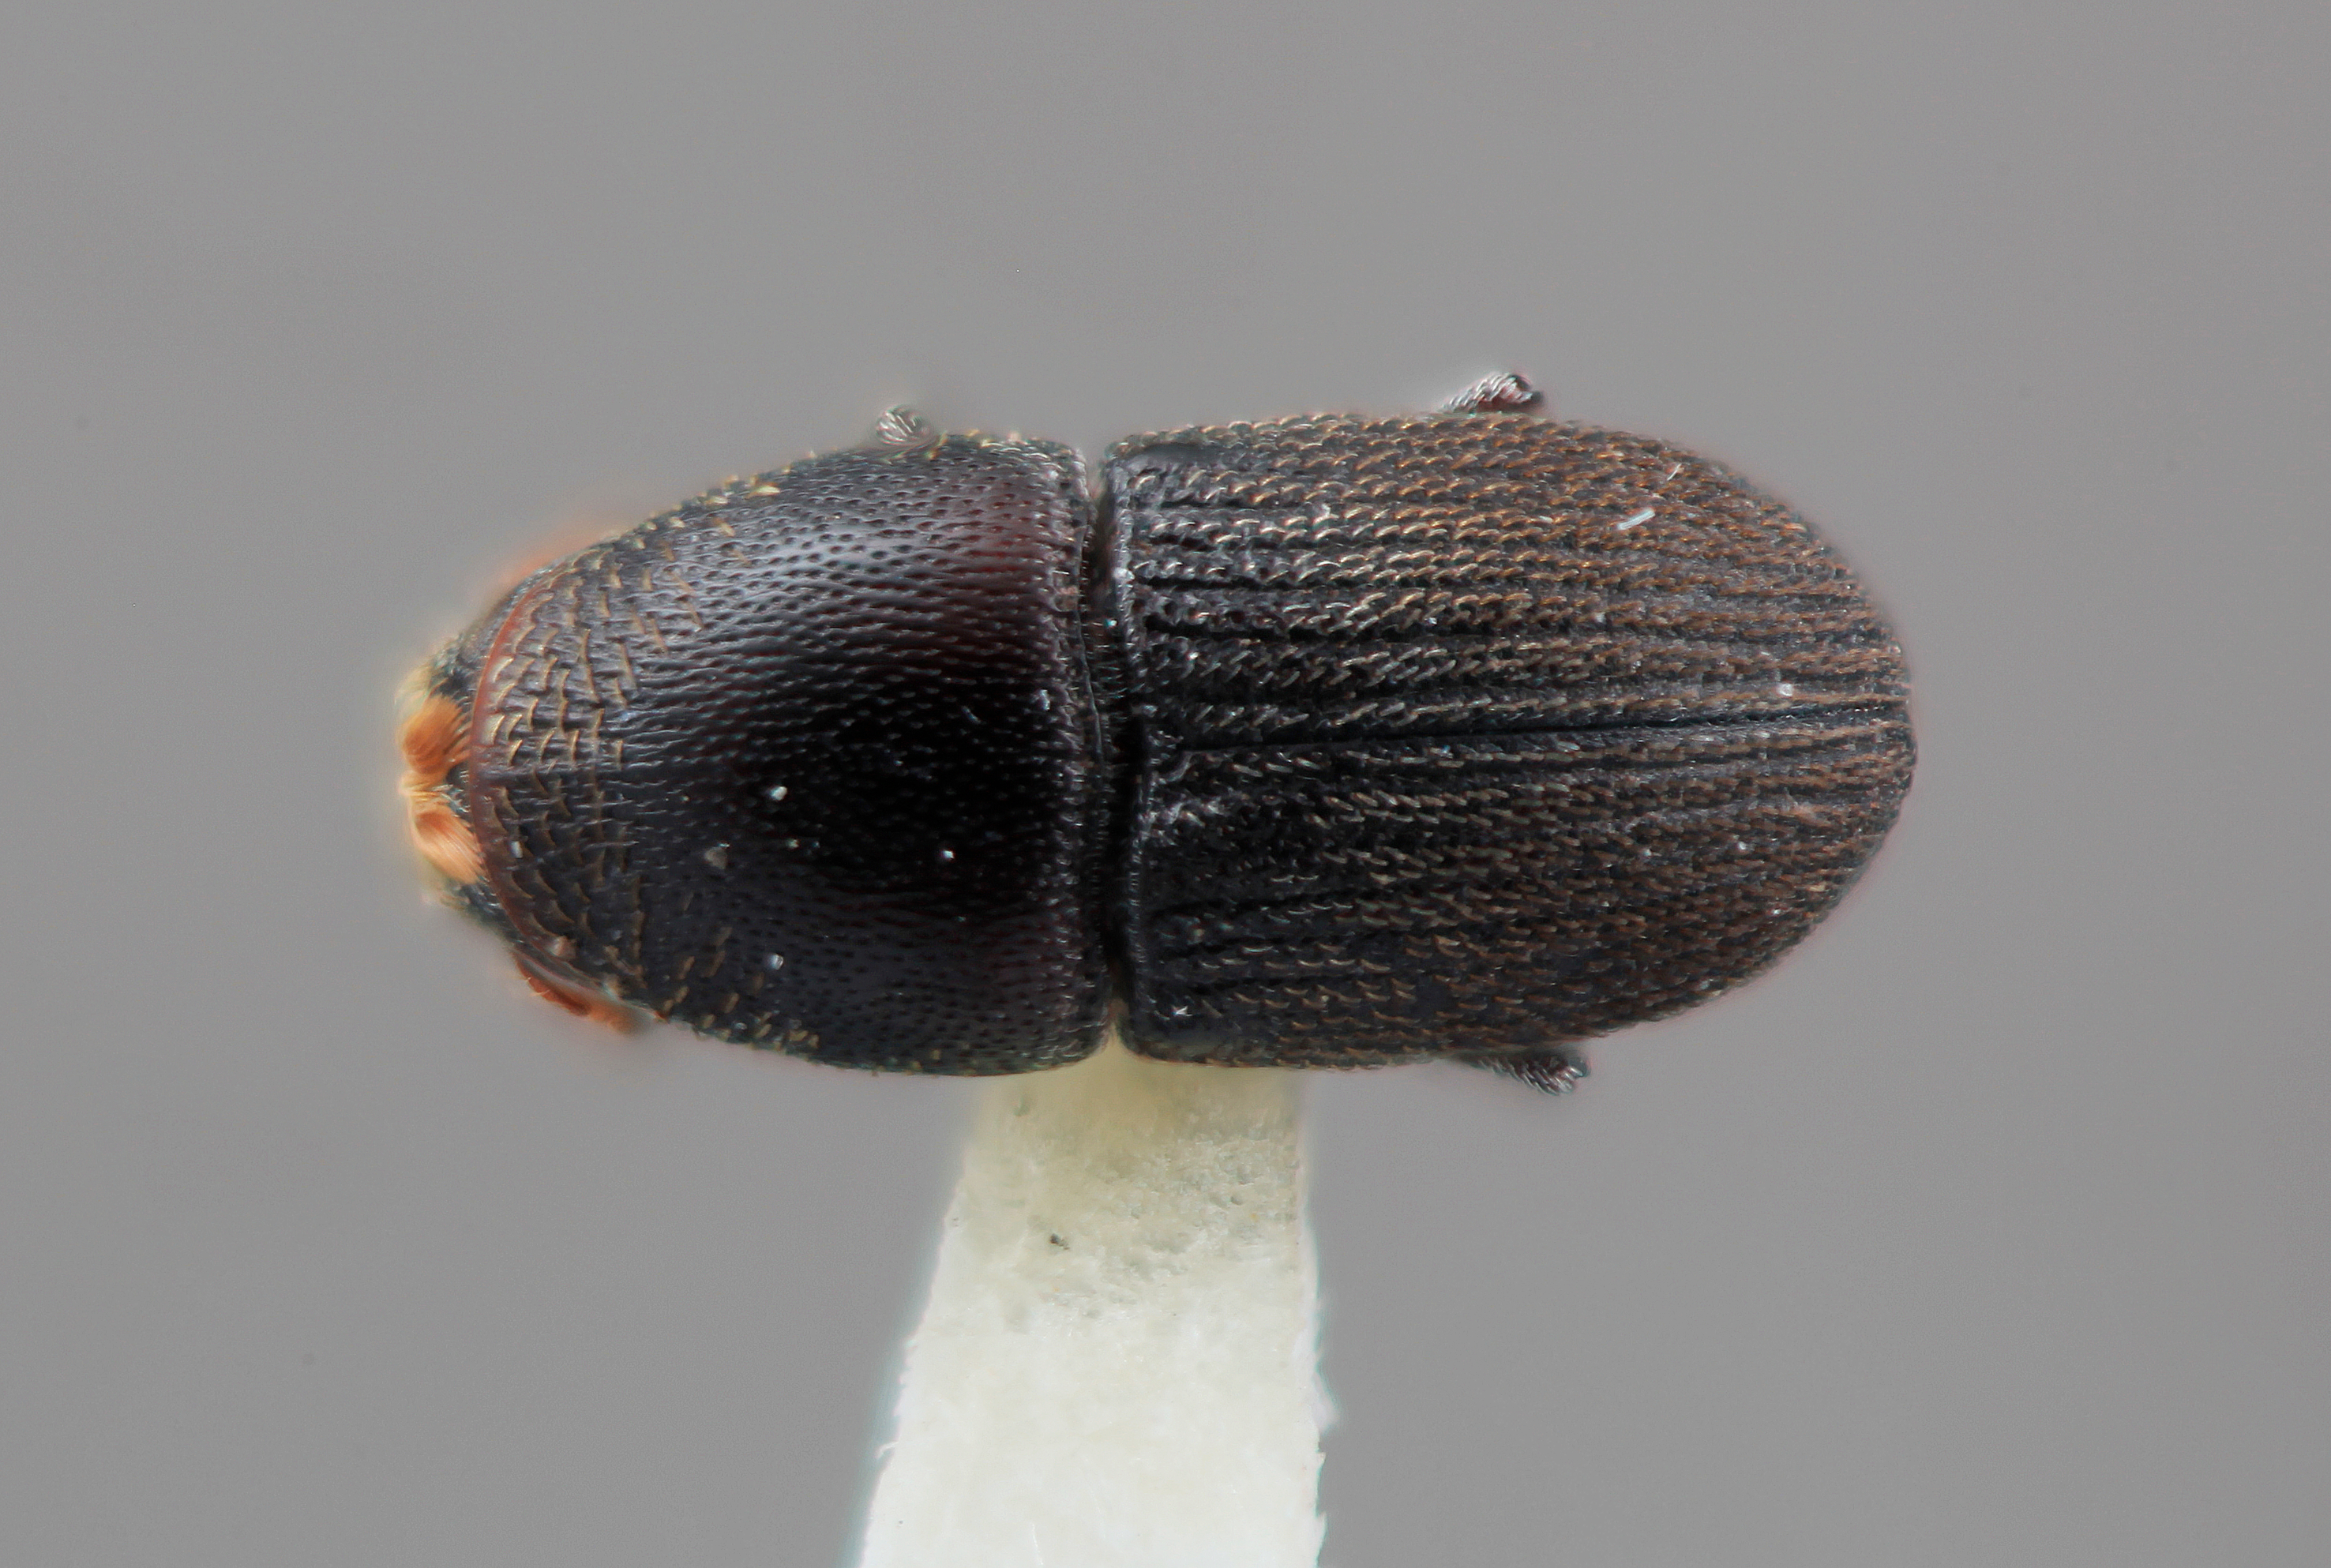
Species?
Cnemonyx protivorus
